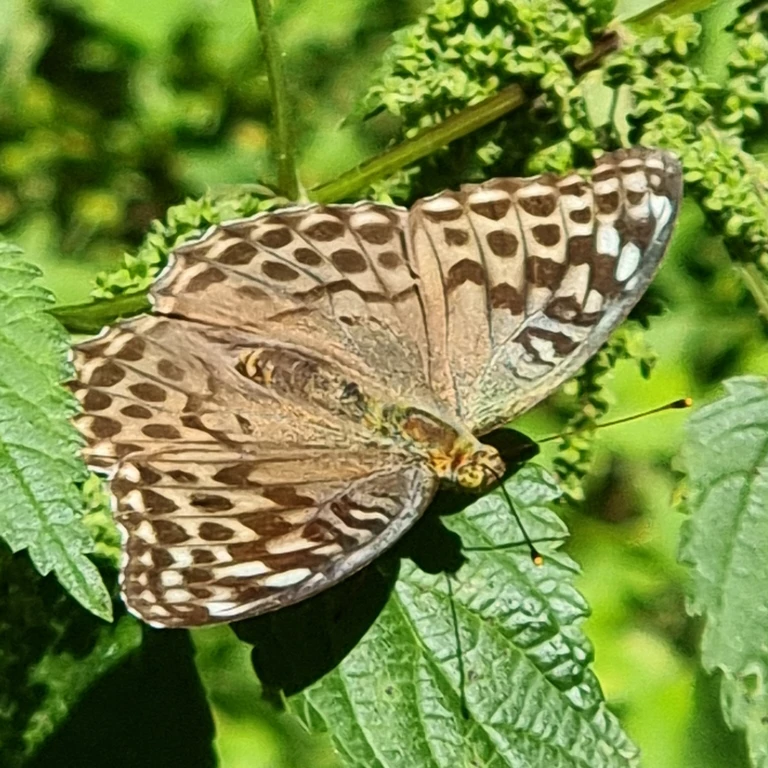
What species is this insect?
Argynnis paphia
